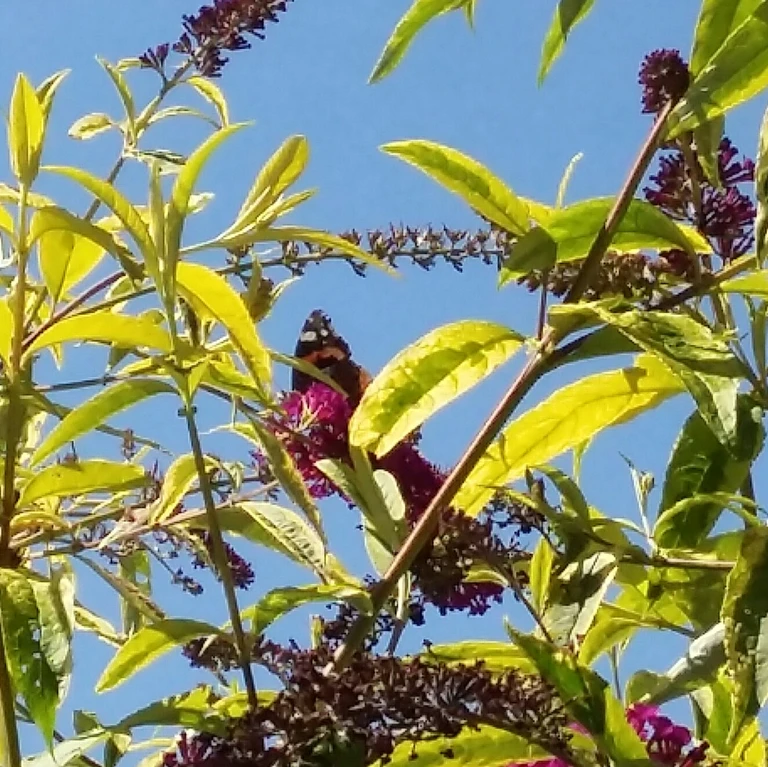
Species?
Vanessa atalanta
